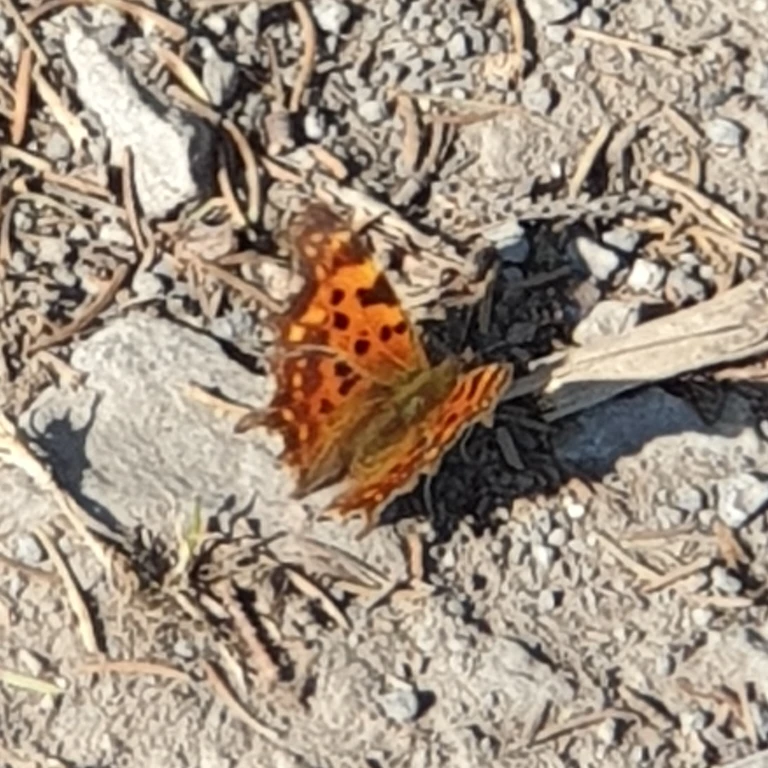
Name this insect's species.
Polygonia c-album
